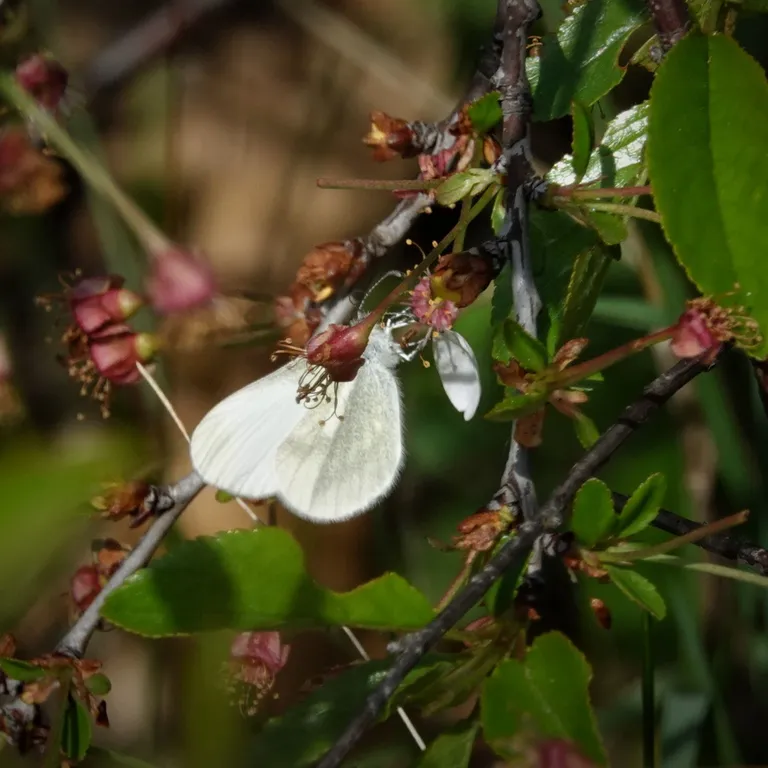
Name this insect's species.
Leptidea sinapis/juvernica
